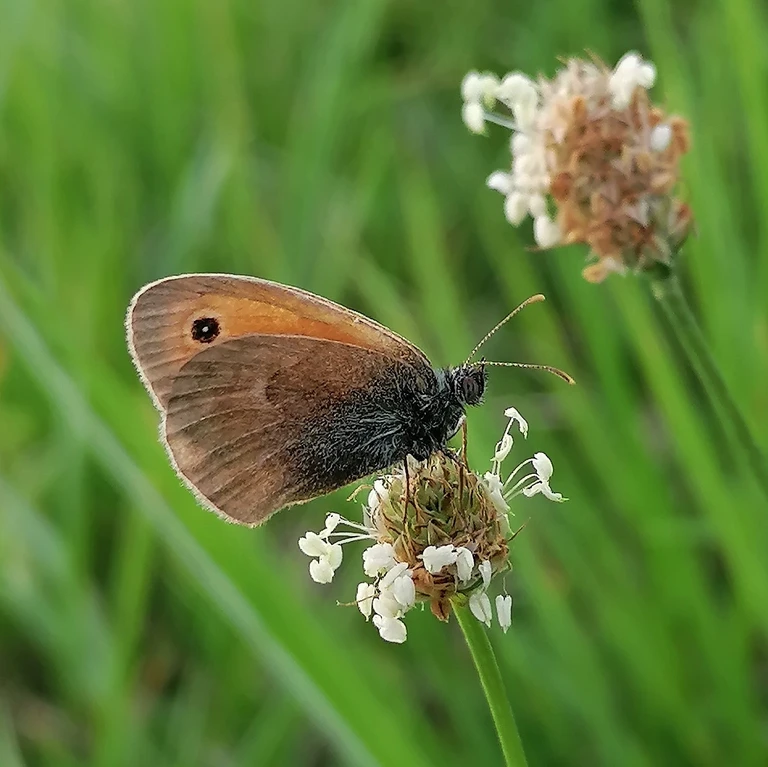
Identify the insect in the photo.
Coenonympha pamphilus
